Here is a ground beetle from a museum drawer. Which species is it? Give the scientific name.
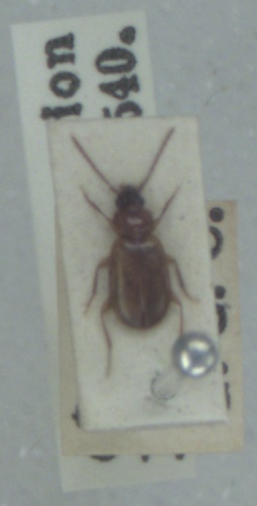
Trechus quadristriatus
